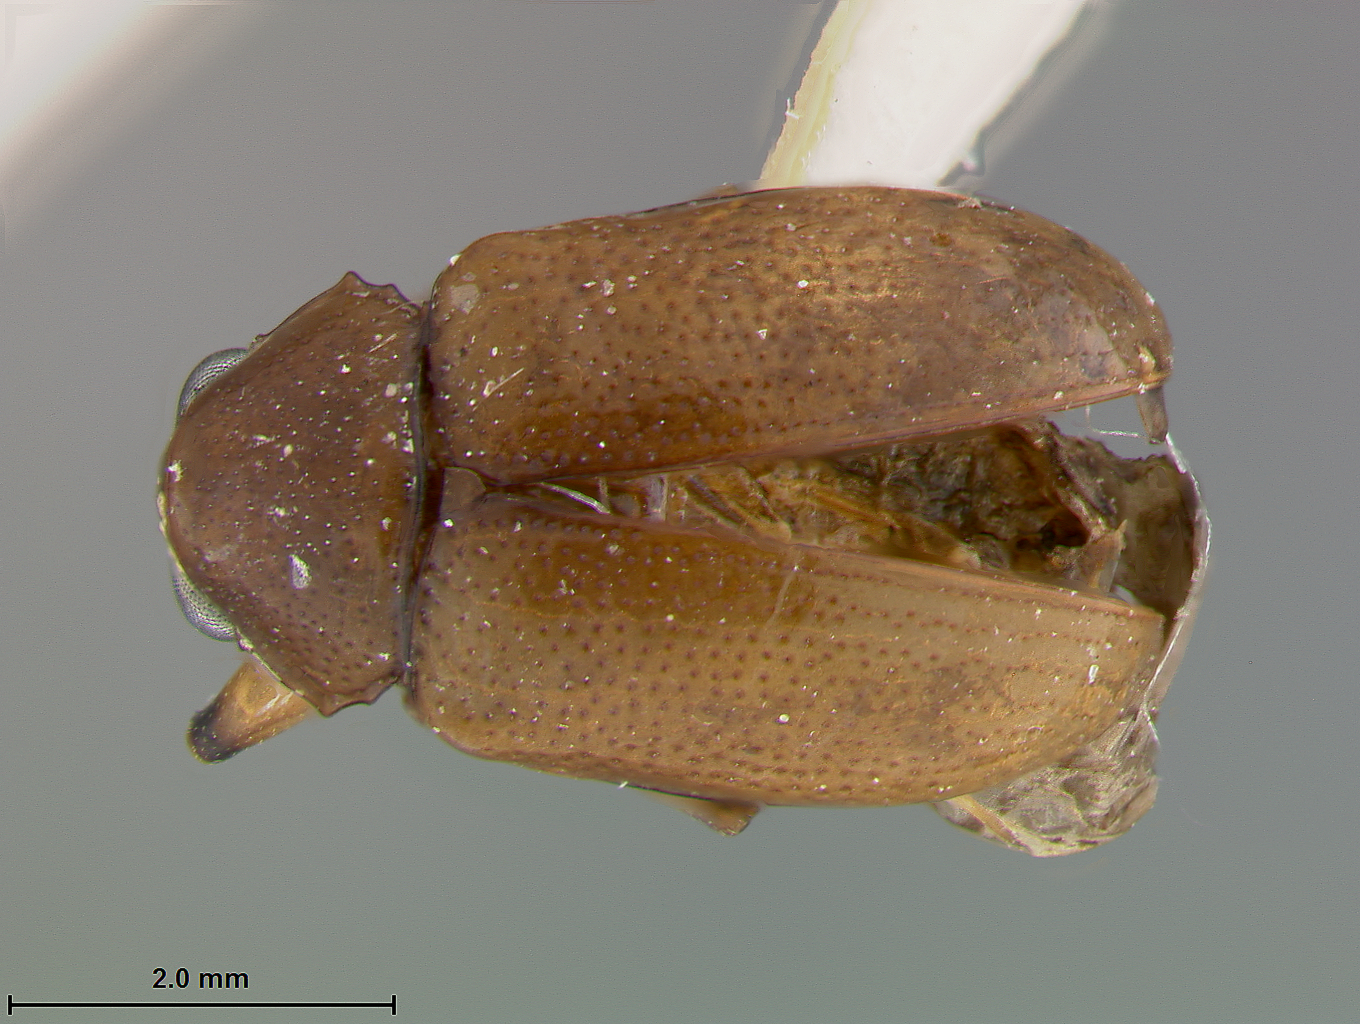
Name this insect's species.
Colaspis leiosomata
